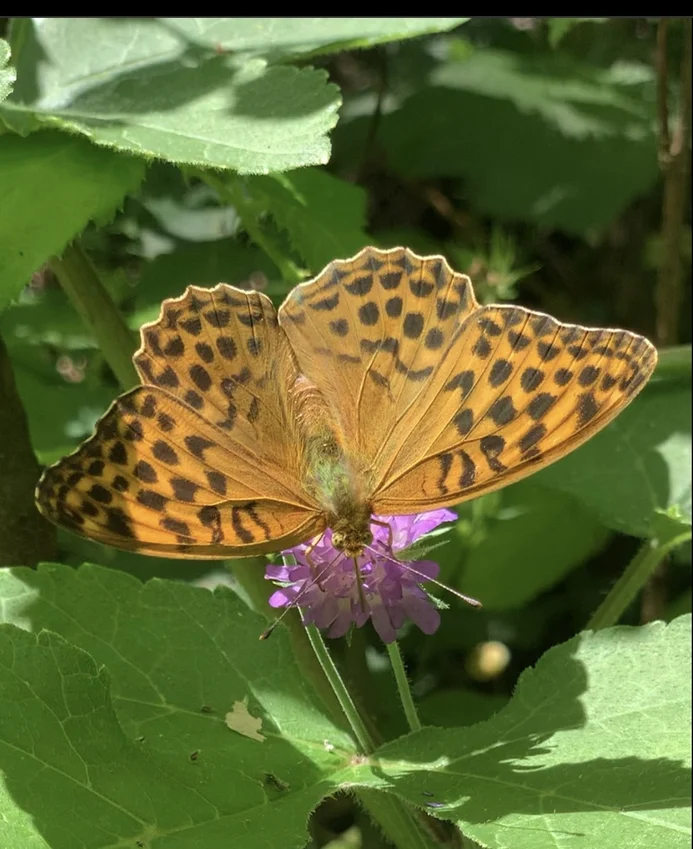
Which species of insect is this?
Argynnis paphia
